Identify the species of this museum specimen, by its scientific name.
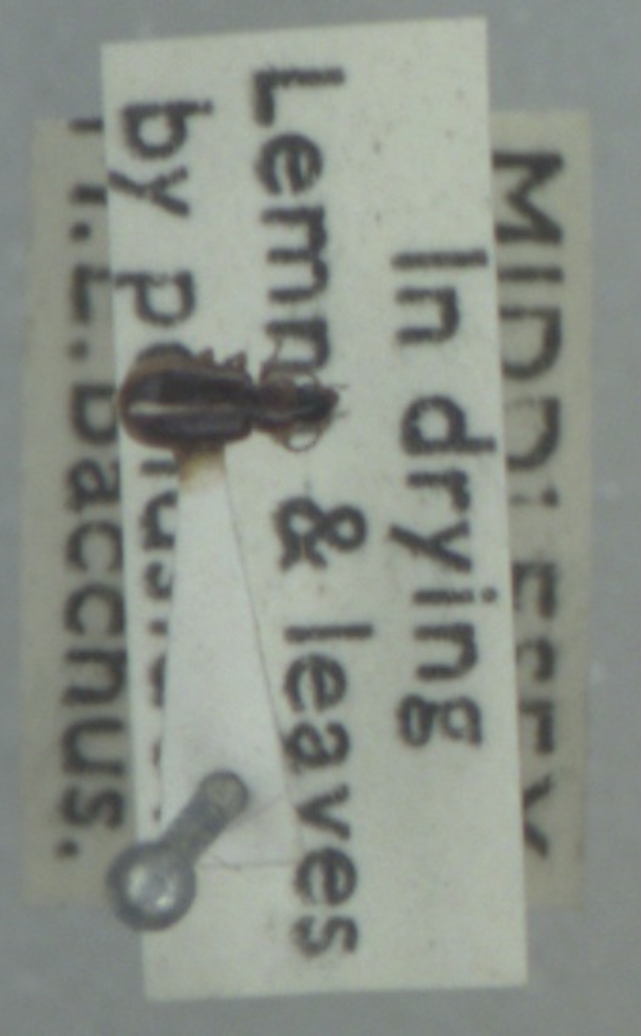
Acupalpus dubius
